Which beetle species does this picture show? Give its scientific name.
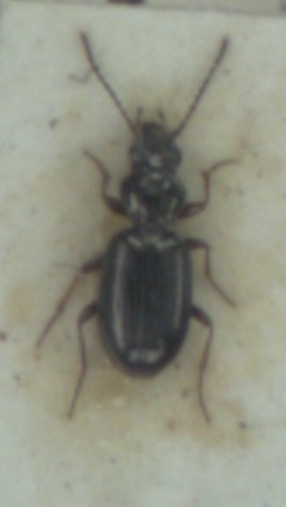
Bembidion lampros
